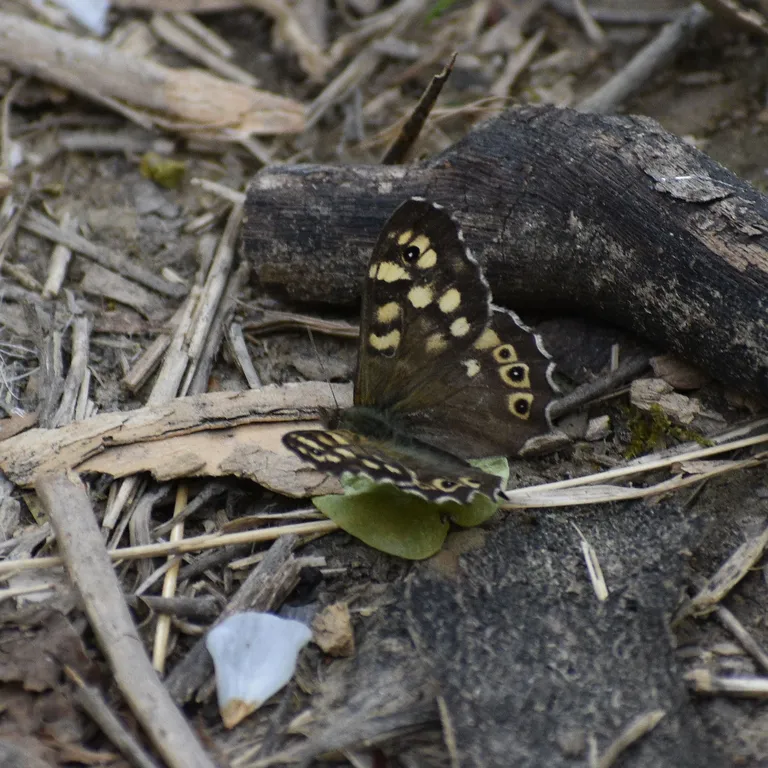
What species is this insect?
Pararge aegeria
